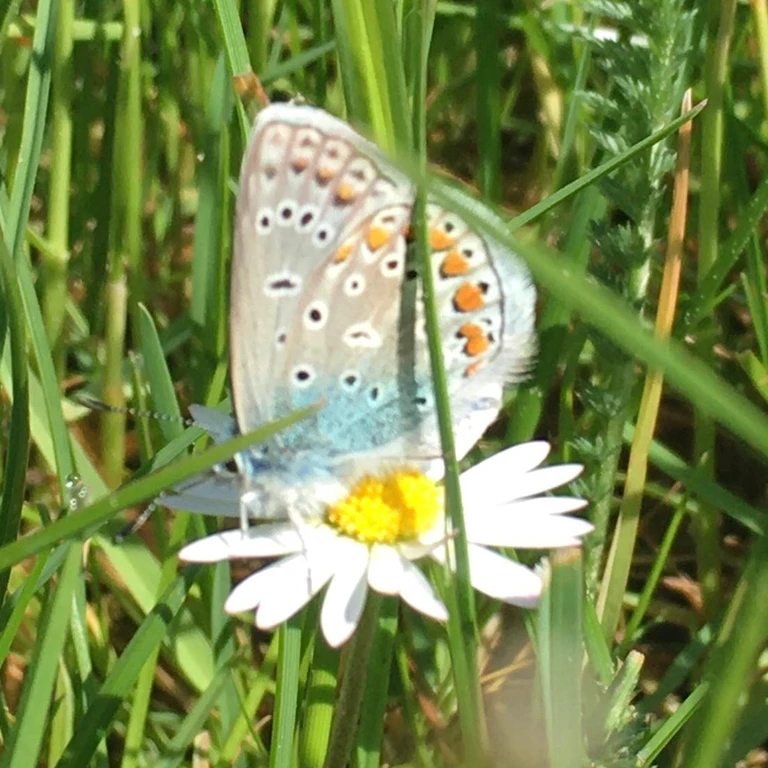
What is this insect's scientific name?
Polyommatus icarus
